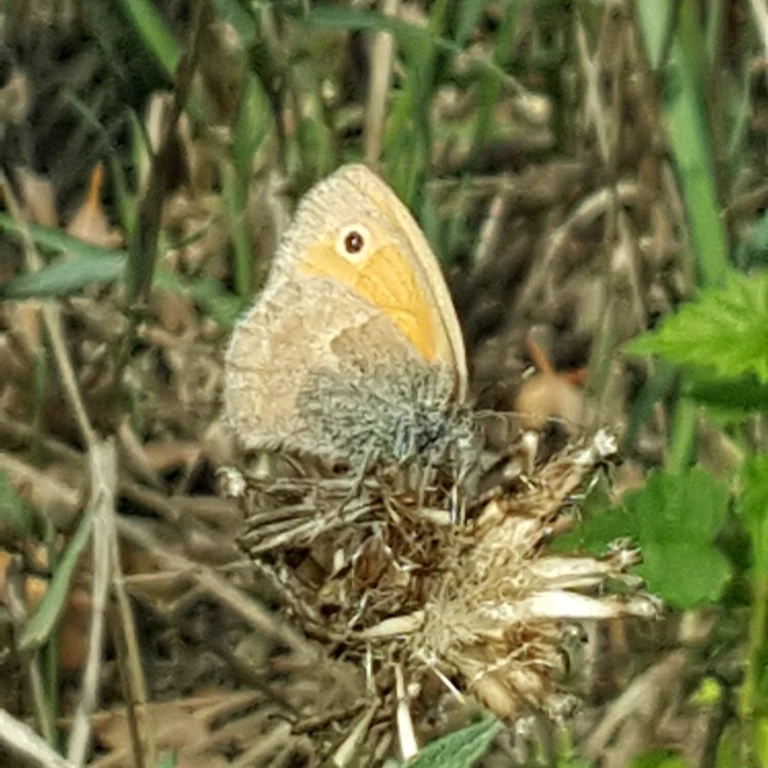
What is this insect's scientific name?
Coenonympha pamphilus
